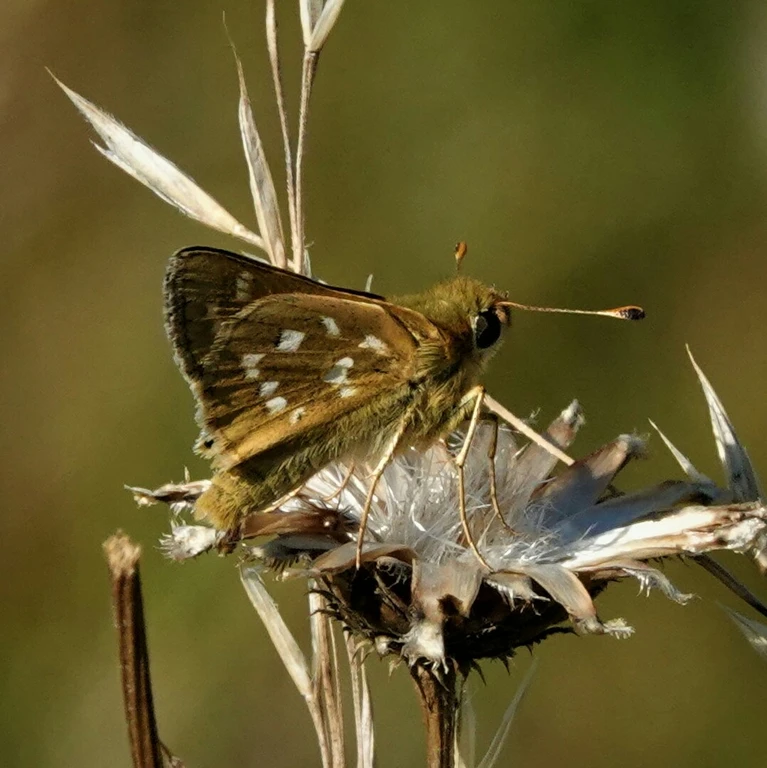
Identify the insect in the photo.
Hesperia comma
